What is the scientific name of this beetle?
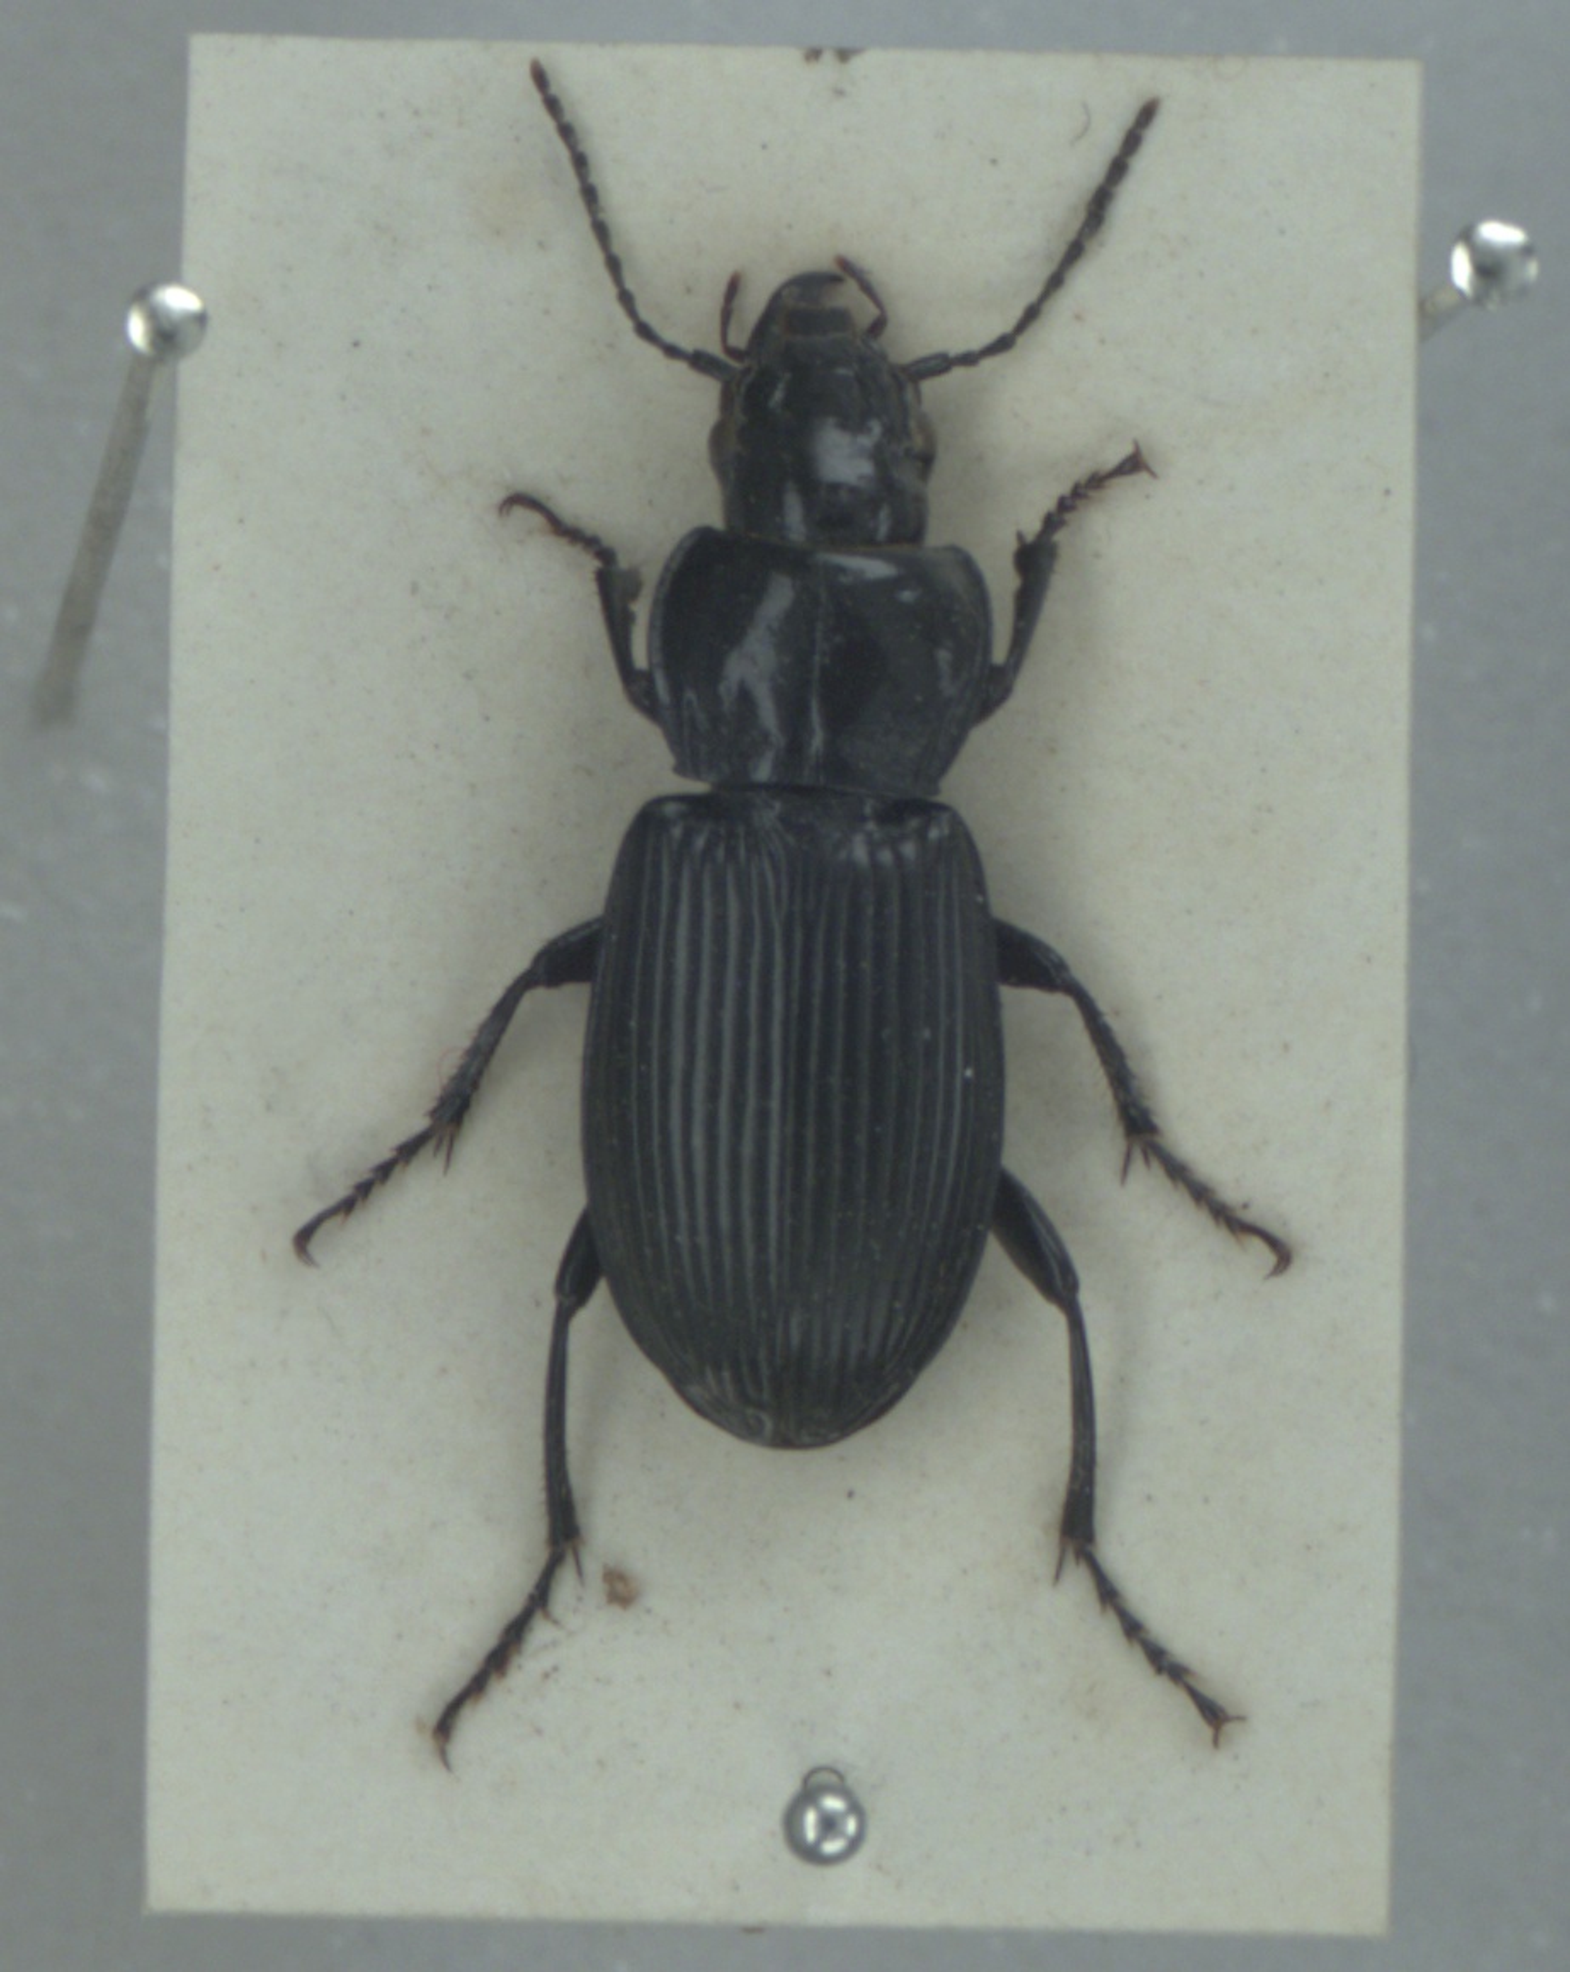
Pterostichus melanarius
